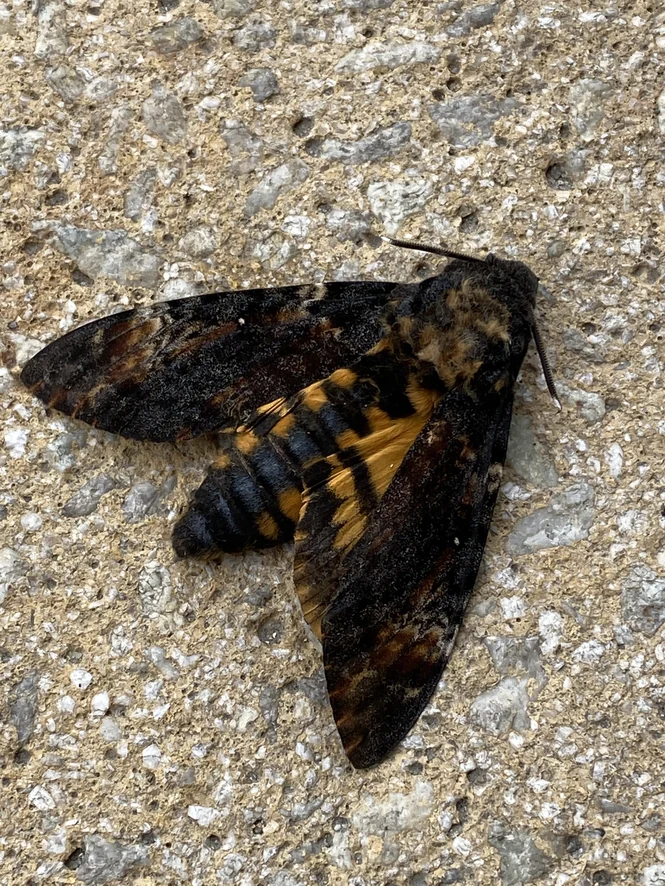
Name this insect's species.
Acherontia atropos
